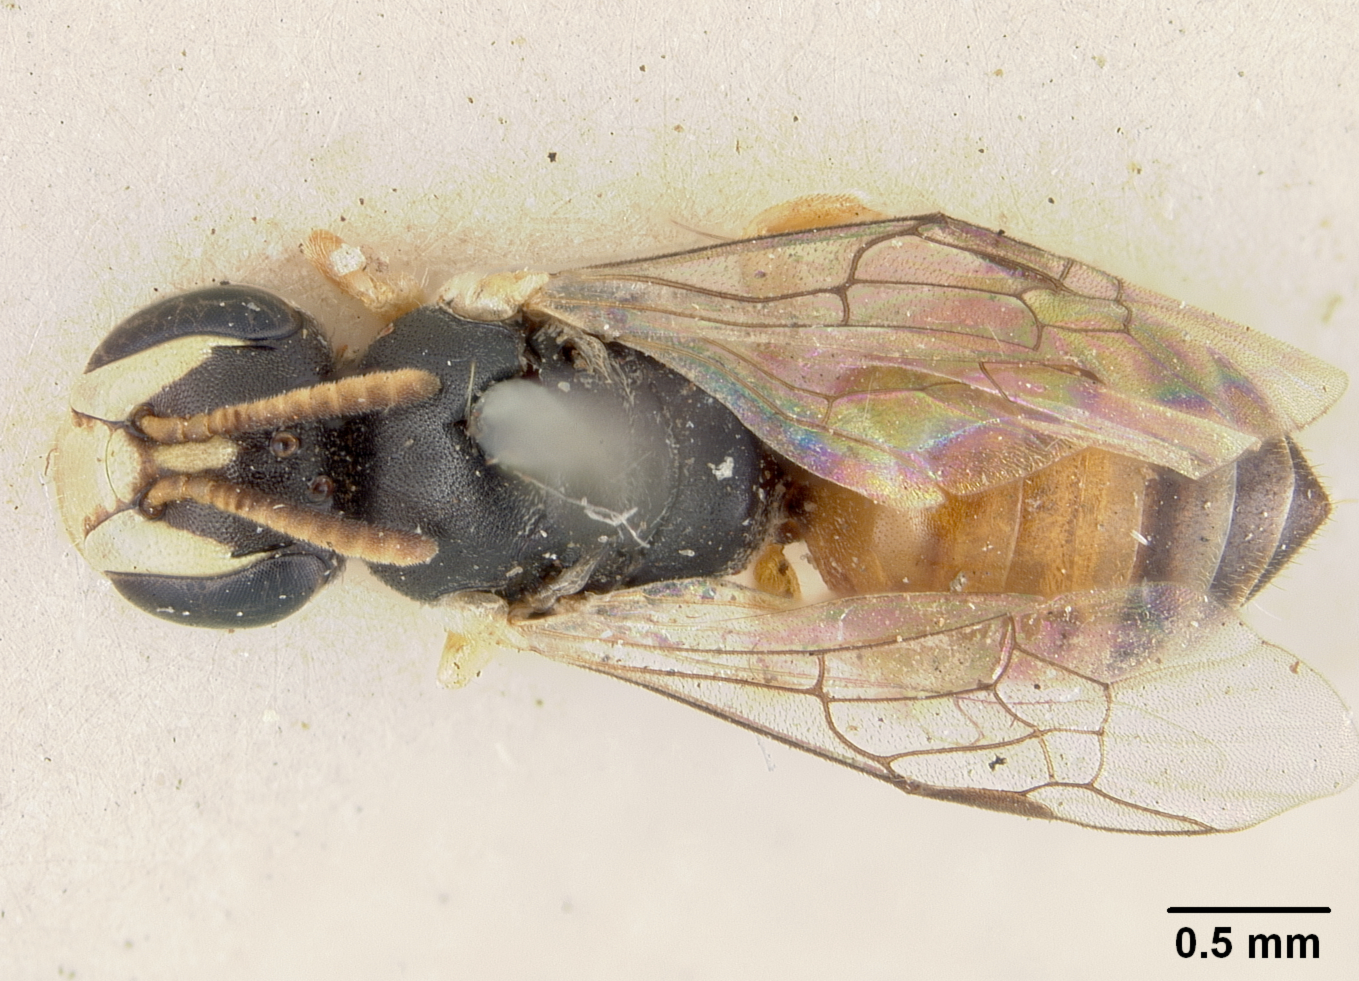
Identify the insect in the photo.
Prosopis vittatifrons
